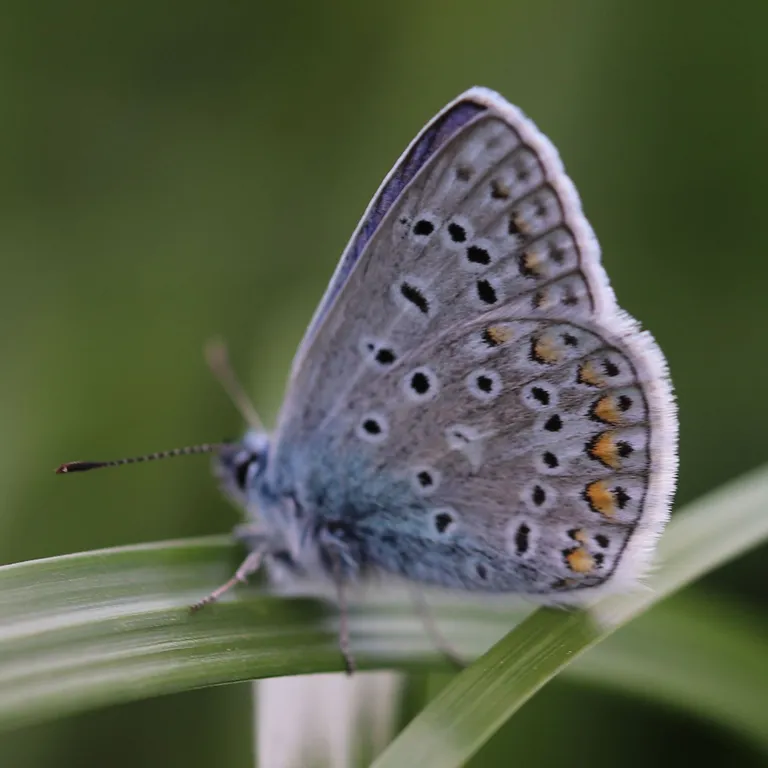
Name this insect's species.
Polyommatus icarus
